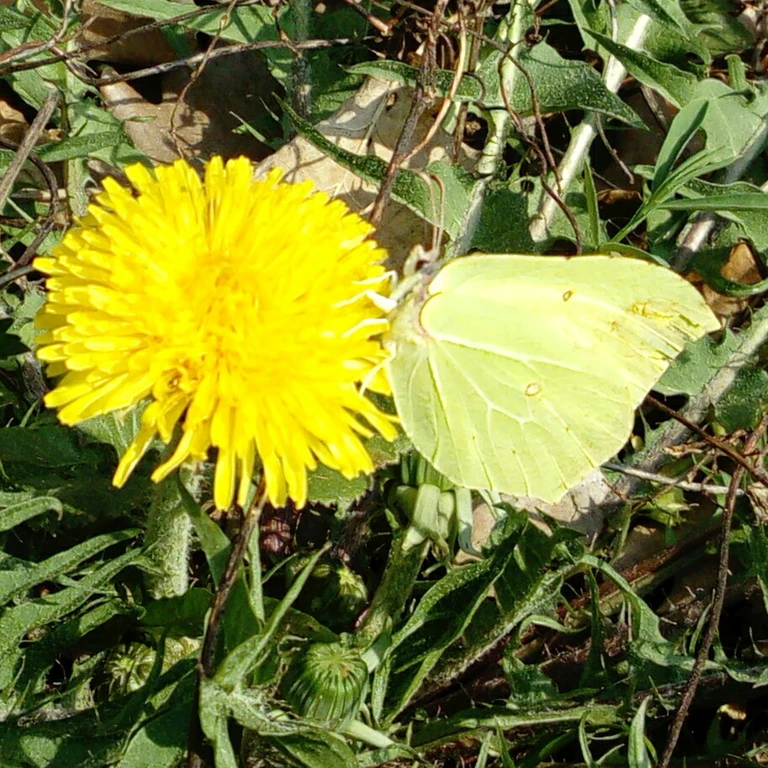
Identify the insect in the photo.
Gonepteryx rhamni
